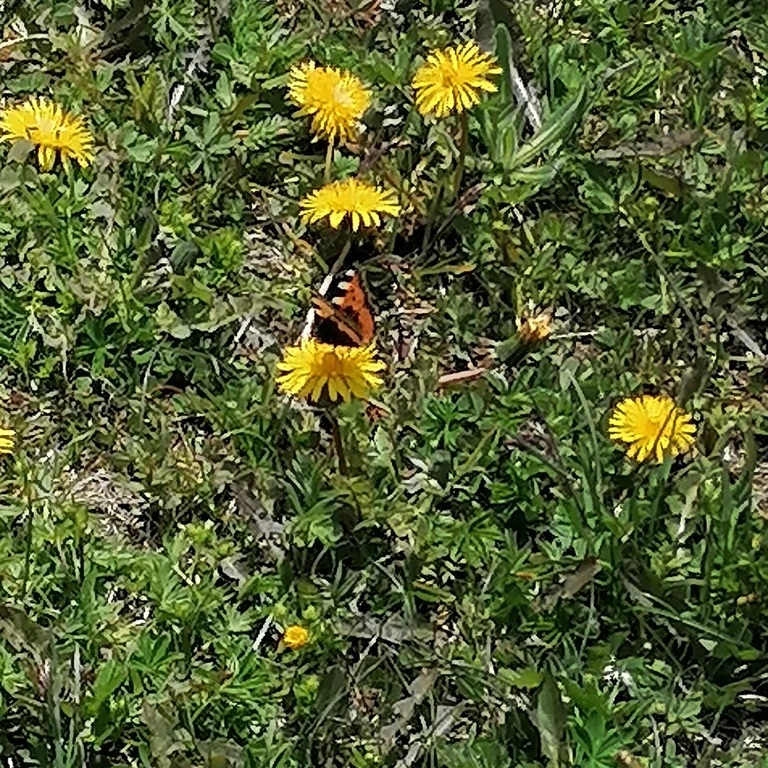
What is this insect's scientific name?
Aglais urticae
